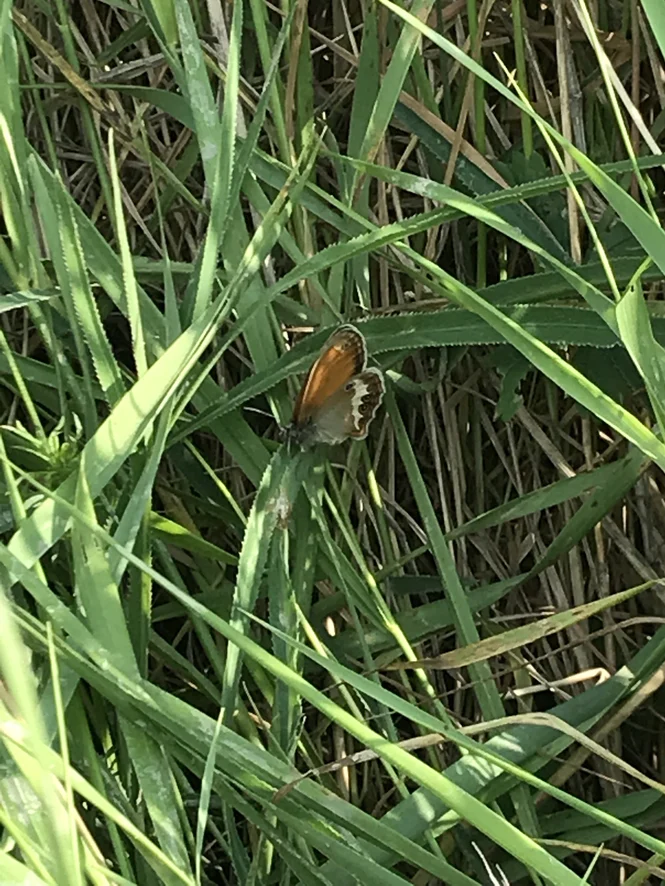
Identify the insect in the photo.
Coenonympha arcania
